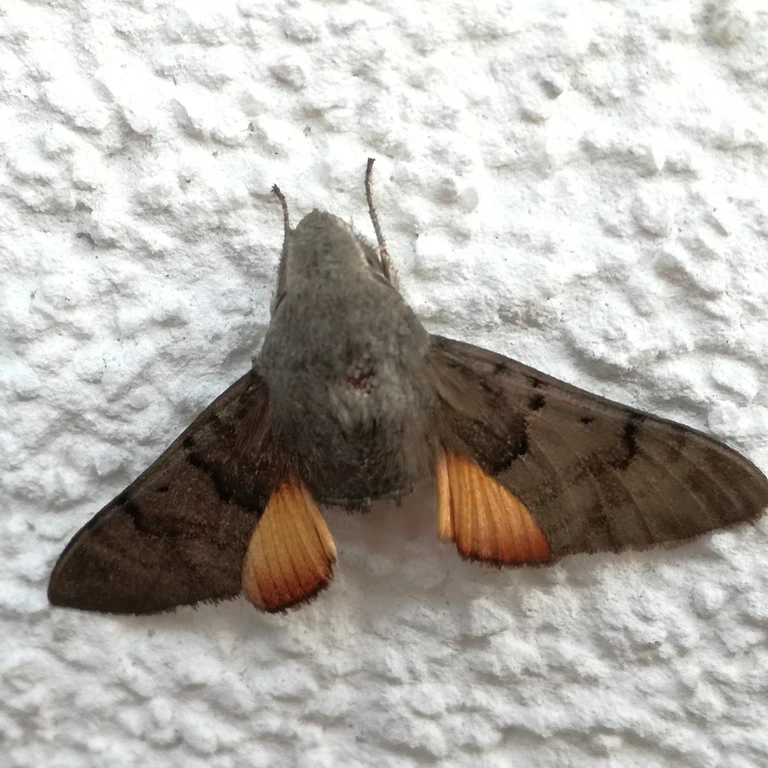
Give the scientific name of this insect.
Macroglossum stellatarum
